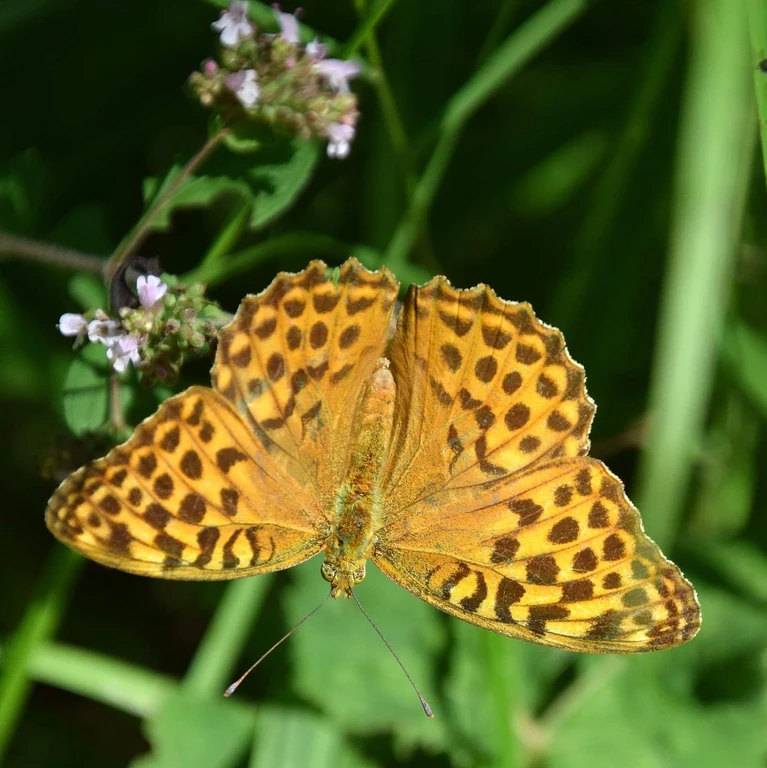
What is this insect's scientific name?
Argynnis paphia
